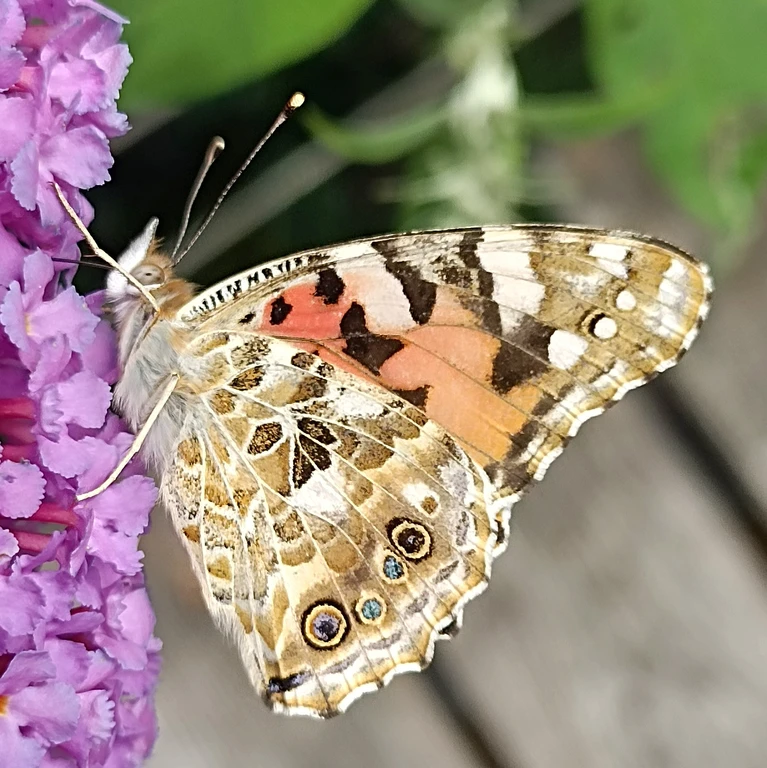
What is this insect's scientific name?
Vanessa cardui
